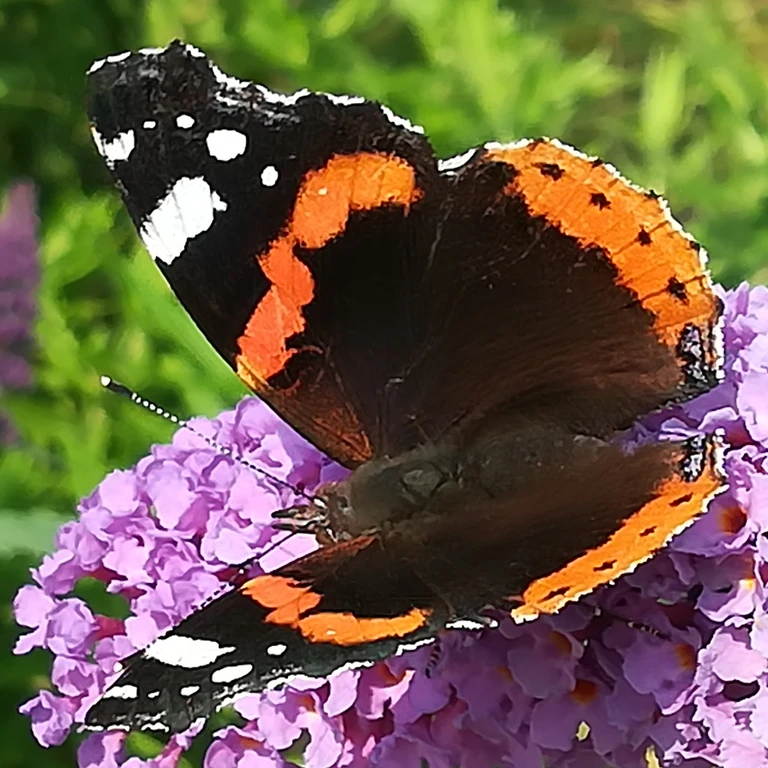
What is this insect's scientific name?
Vanessa atalanta
